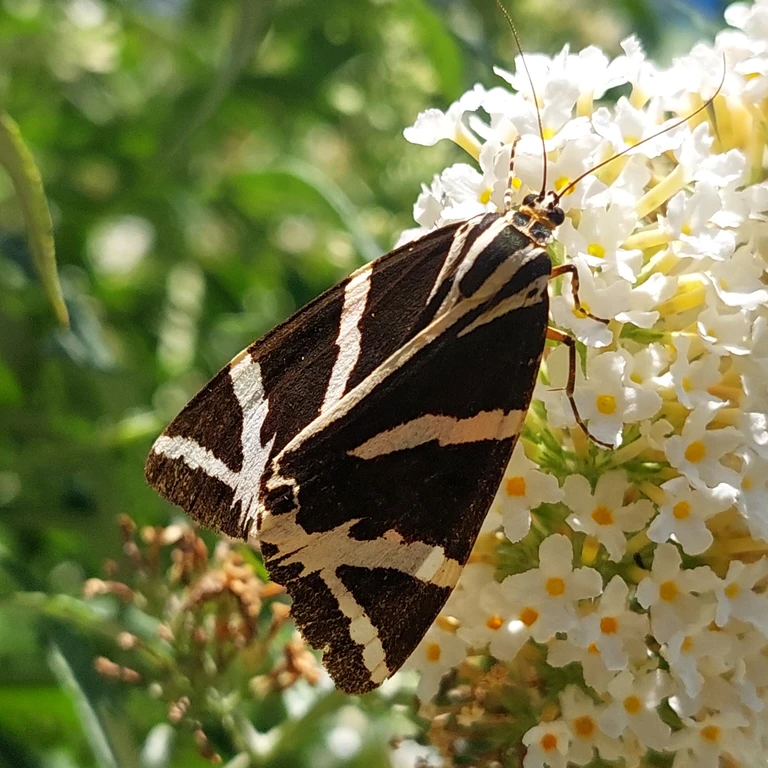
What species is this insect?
Euplagia quadripunctaria
